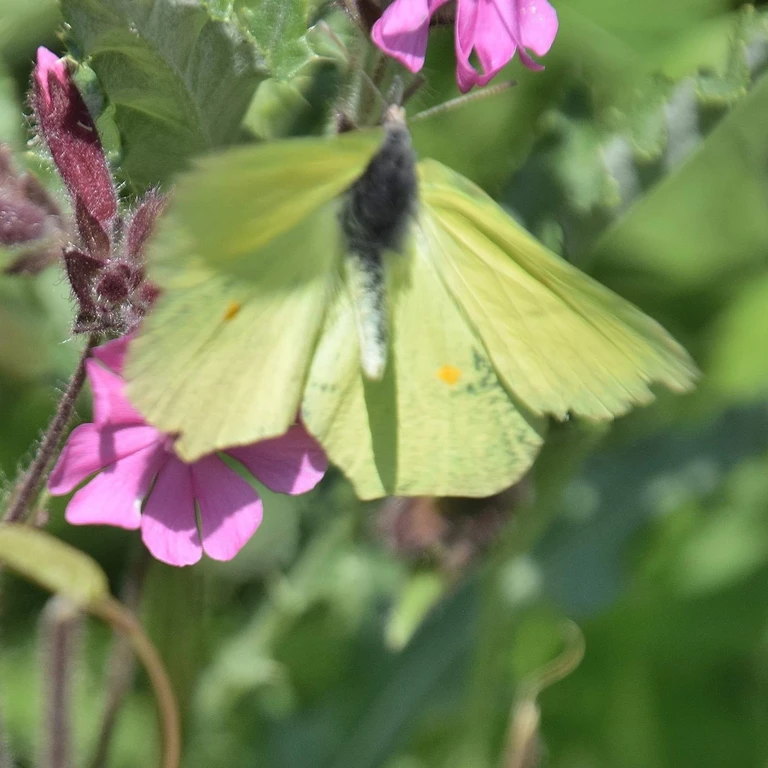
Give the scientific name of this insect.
Gonepteryx rhamni
